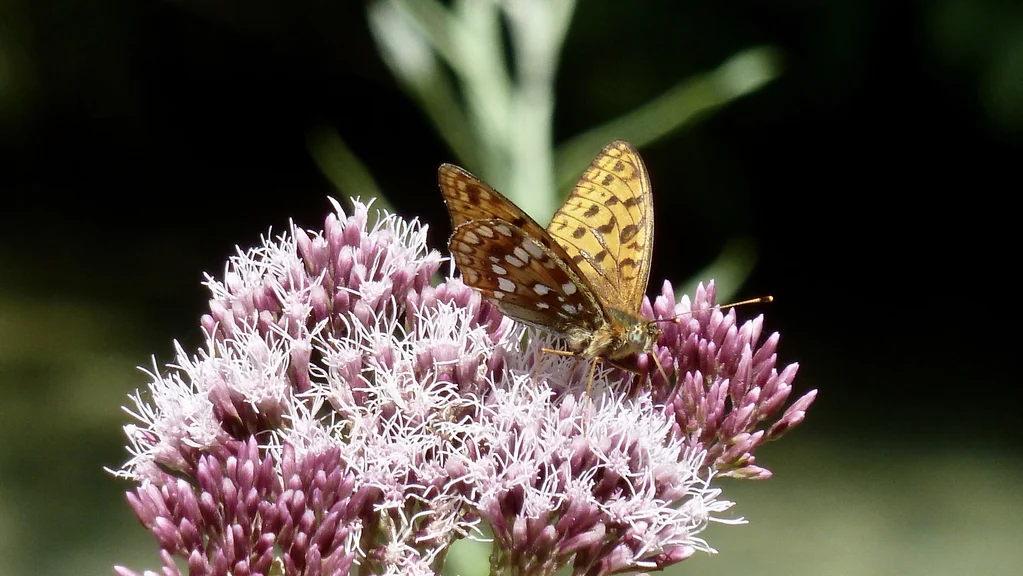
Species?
Fabriciana adippe
